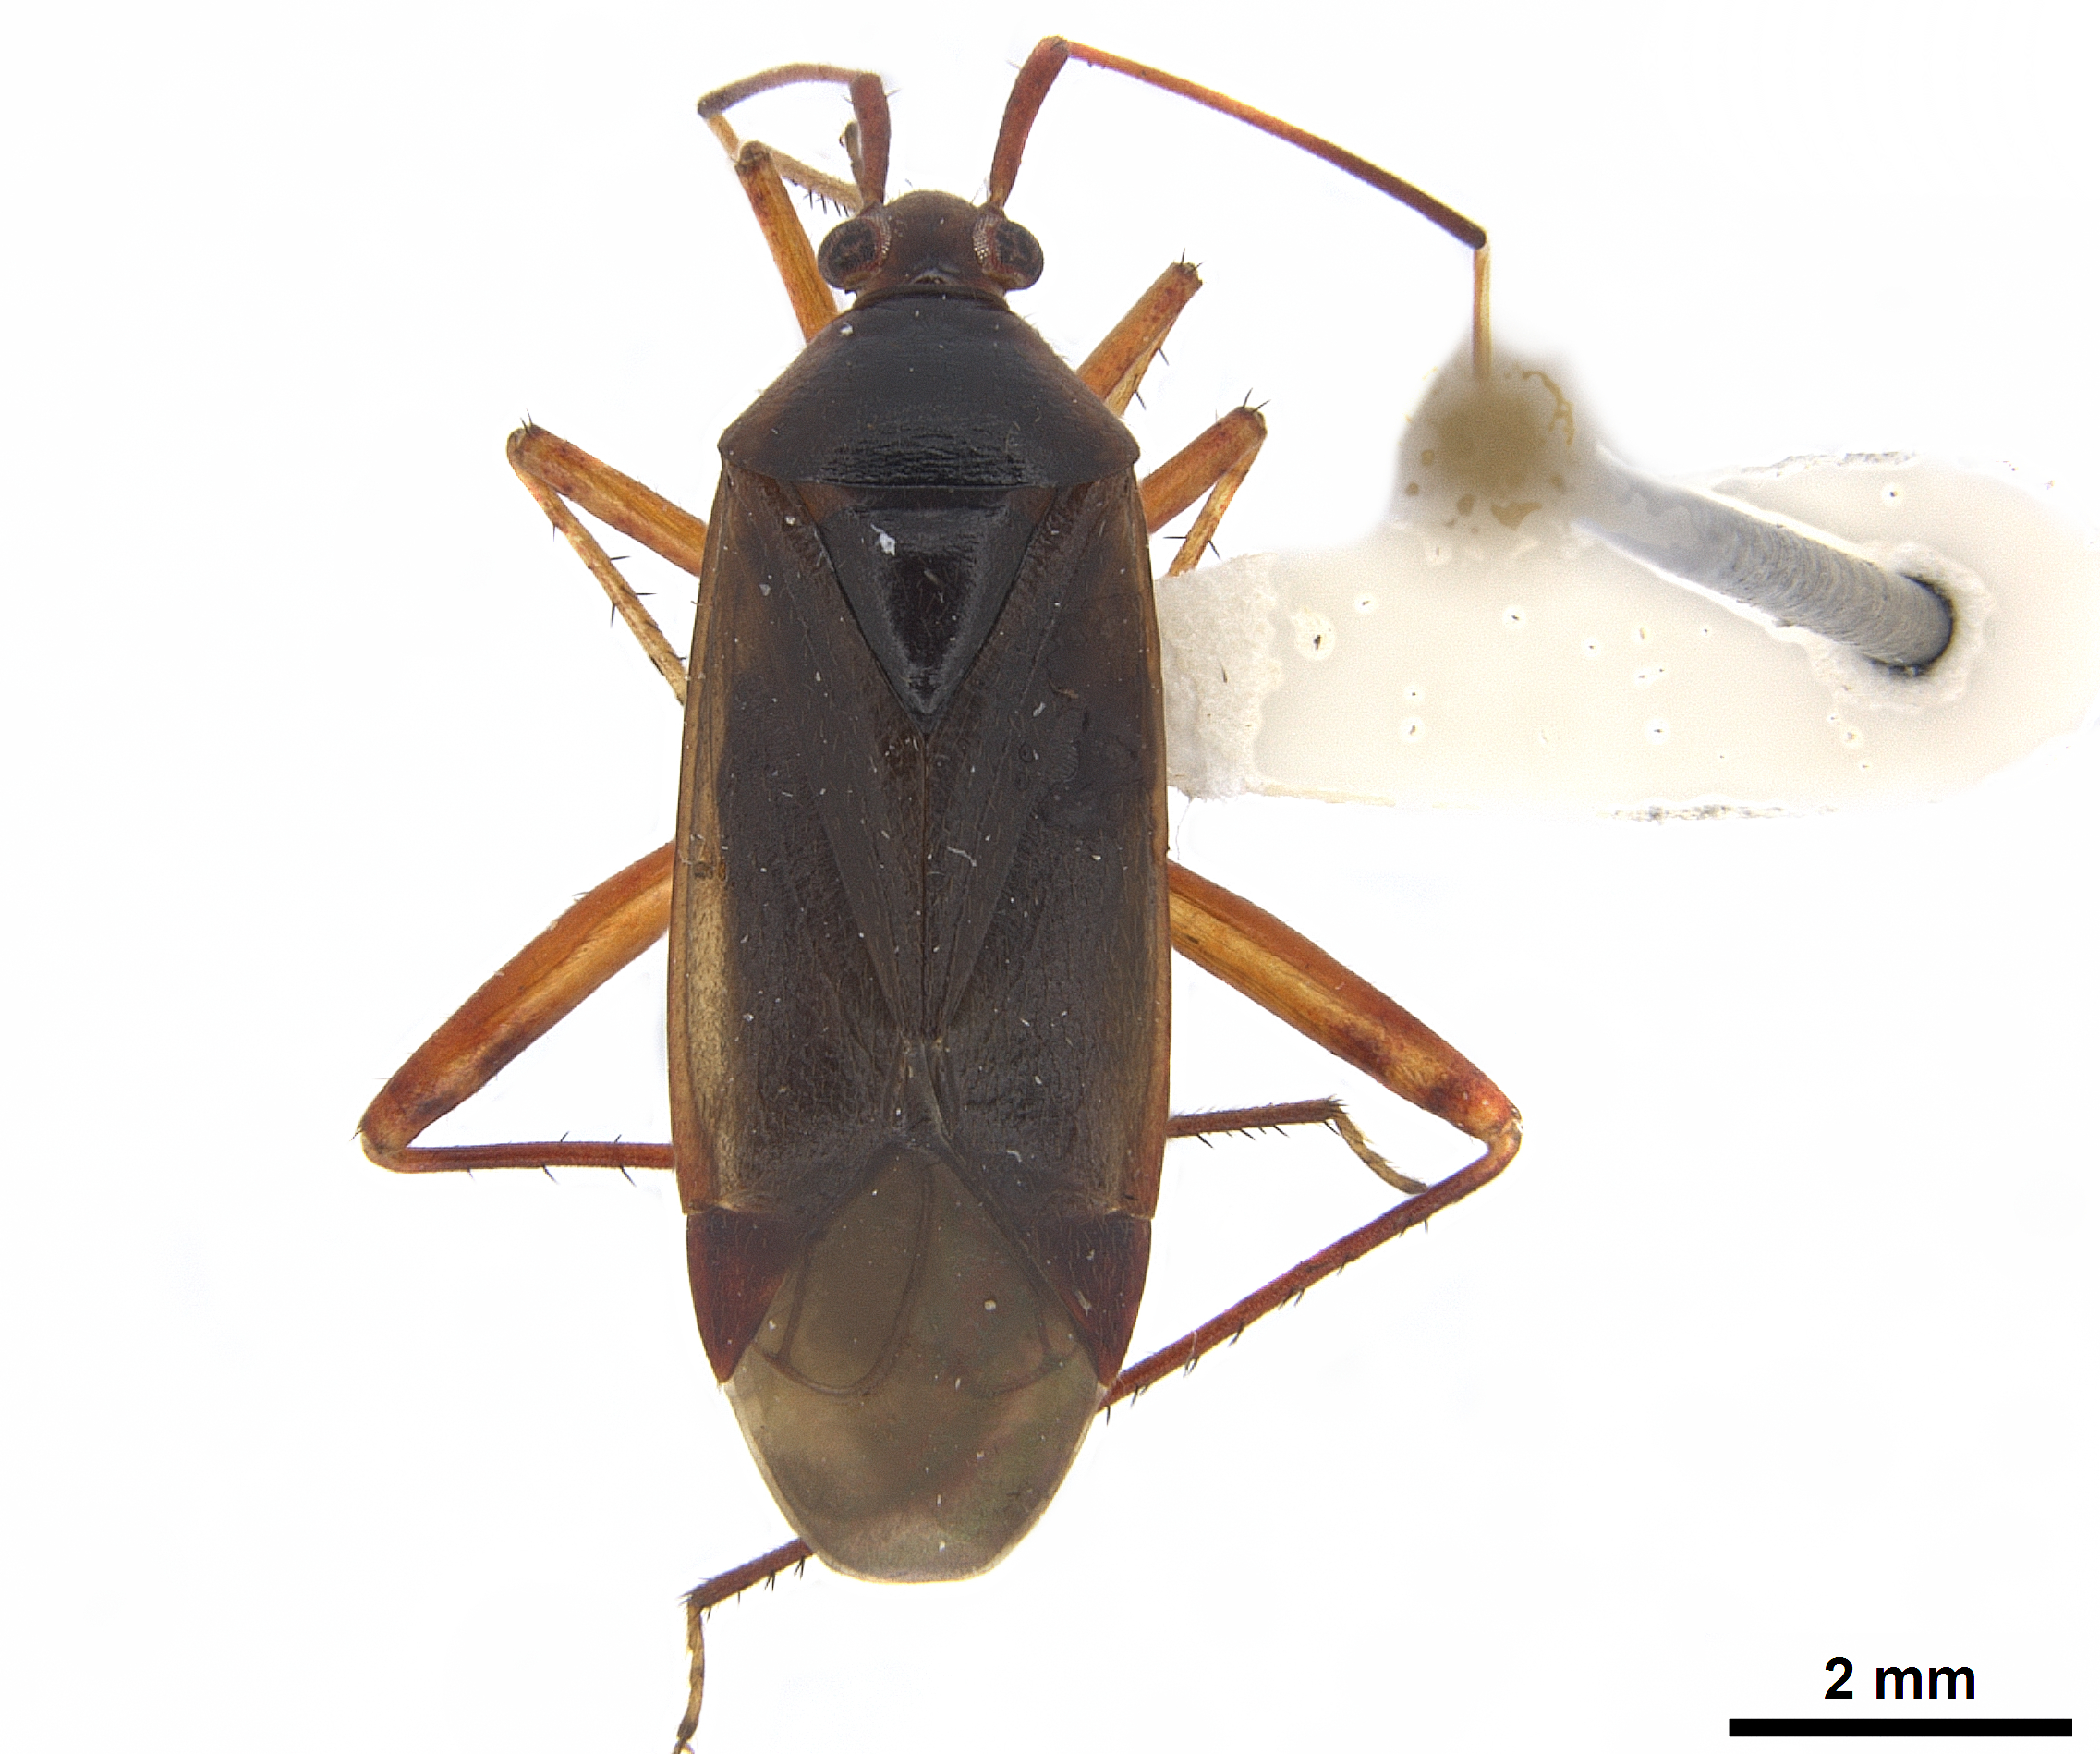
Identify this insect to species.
Orientomiris tricolor
